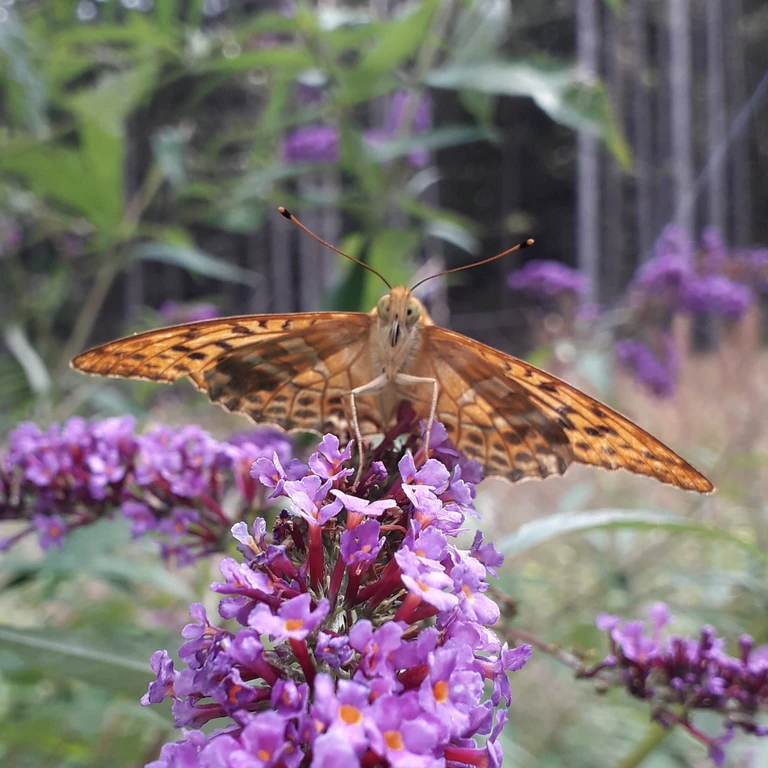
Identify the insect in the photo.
Argynnis paphia
